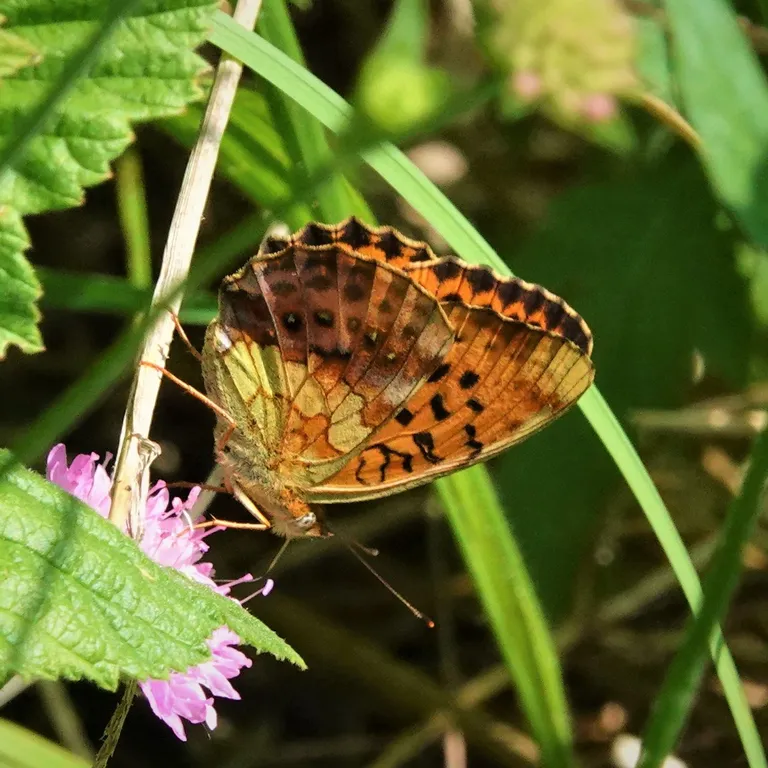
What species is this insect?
Brenthis daphne
